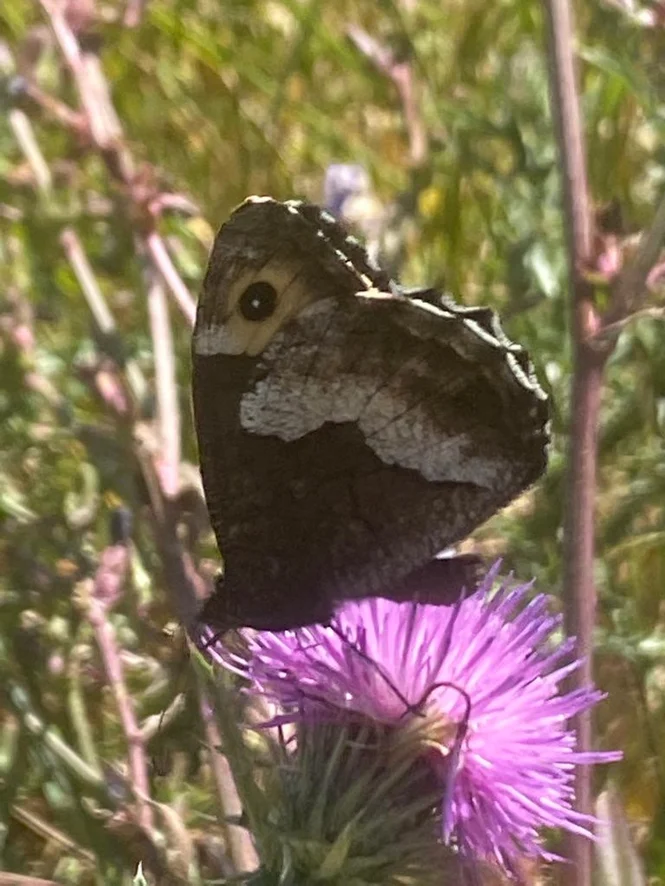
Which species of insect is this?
Hipparchia alcyone
